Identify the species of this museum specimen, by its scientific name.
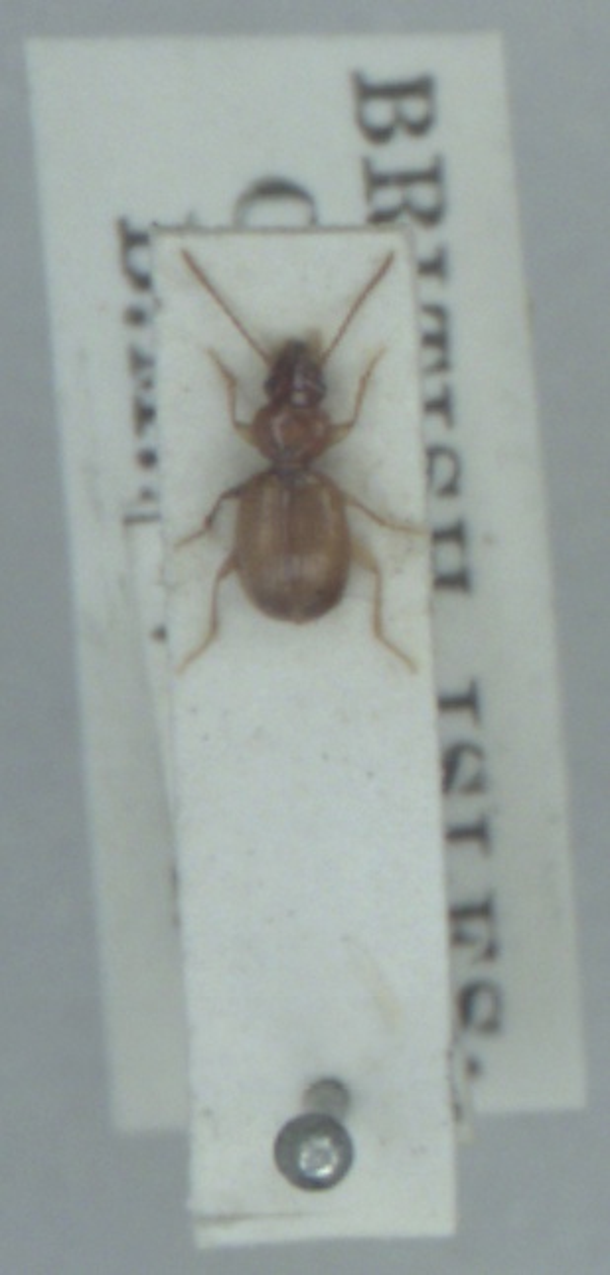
Epaphius secalis
